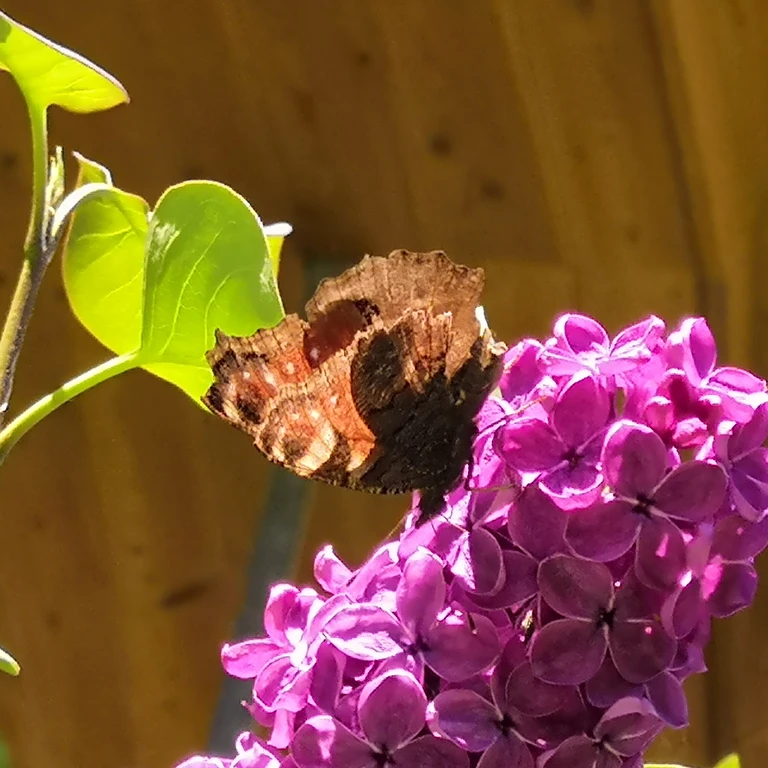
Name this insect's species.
Aglais io
